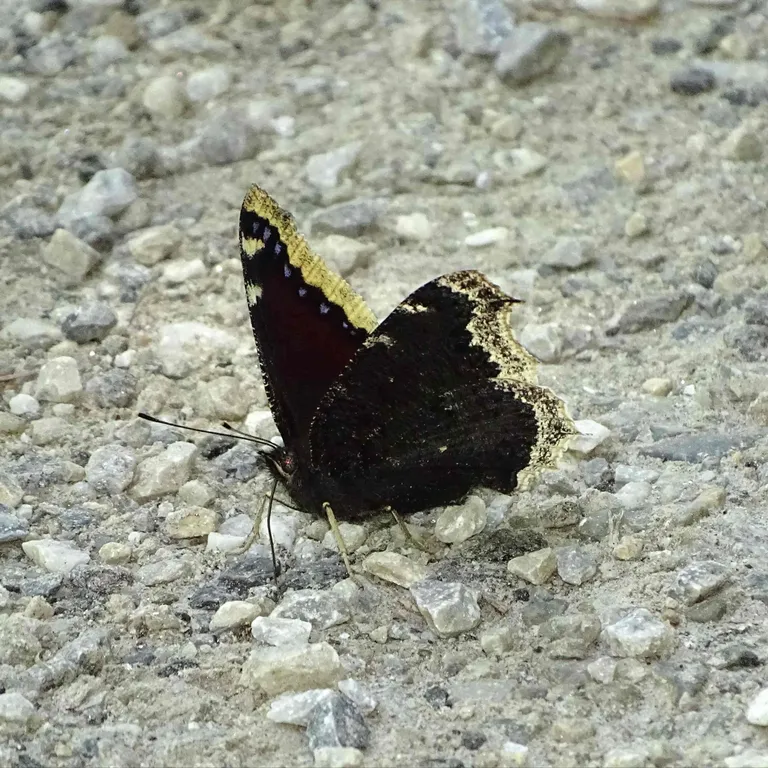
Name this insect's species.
Nymphalis antiopa
